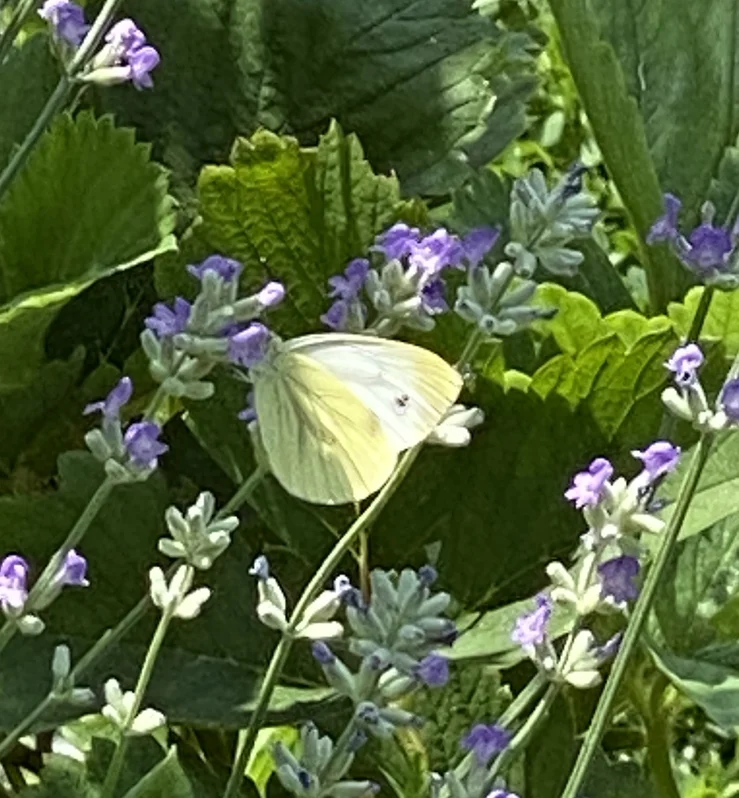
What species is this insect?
Pieris napi
